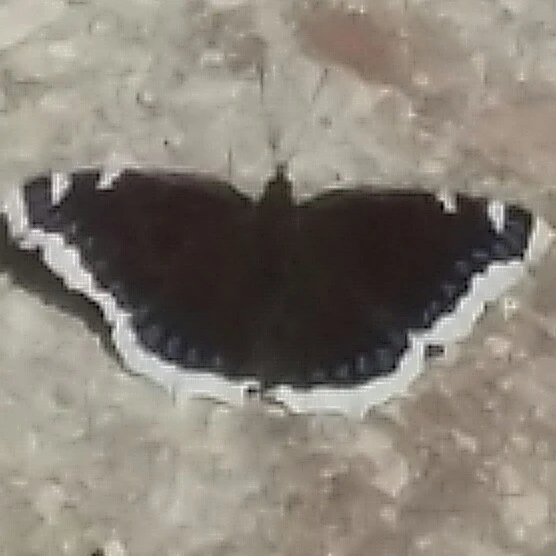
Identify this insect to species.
Nymphalis antiopa
